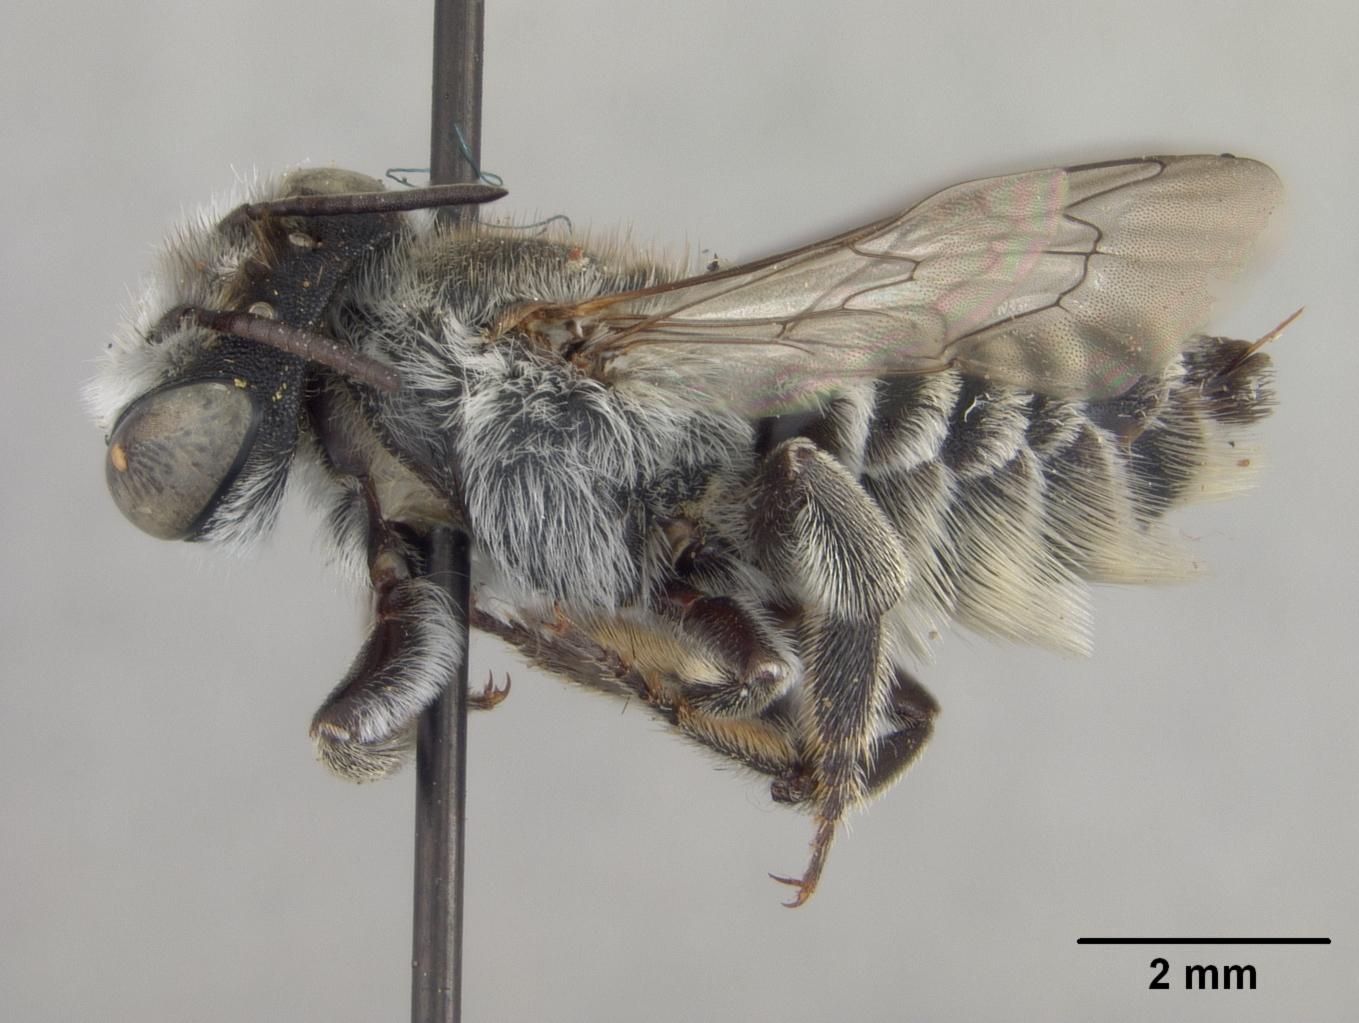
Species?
Megachile argyrea
